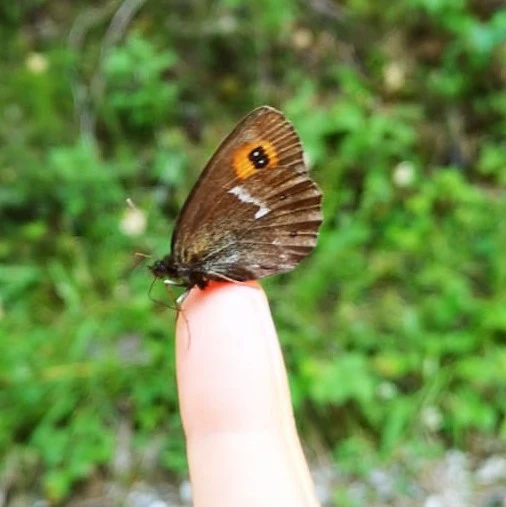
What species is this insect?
Erebia ligea
